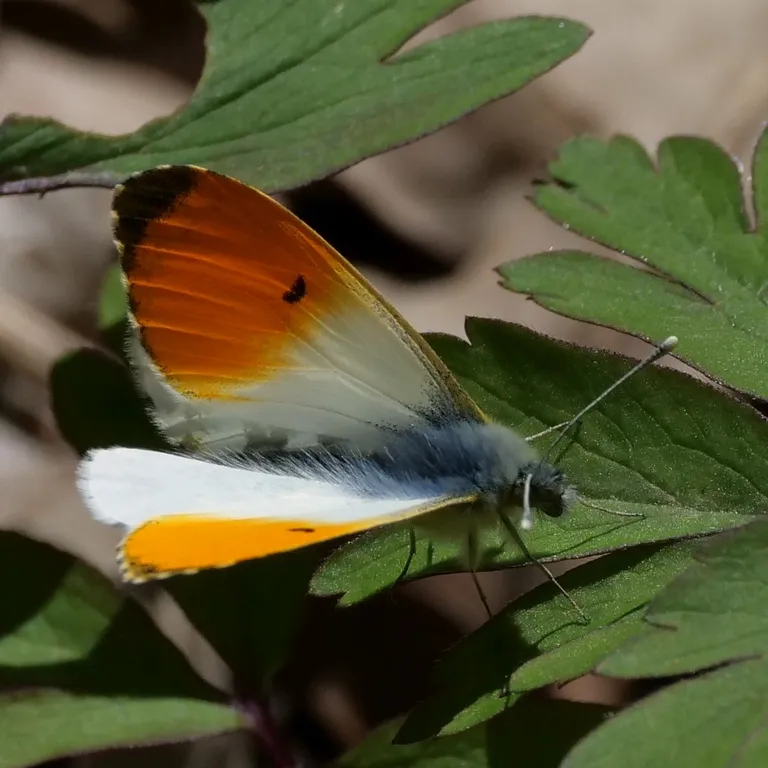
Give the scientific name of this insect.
Anthocharis cardamines
